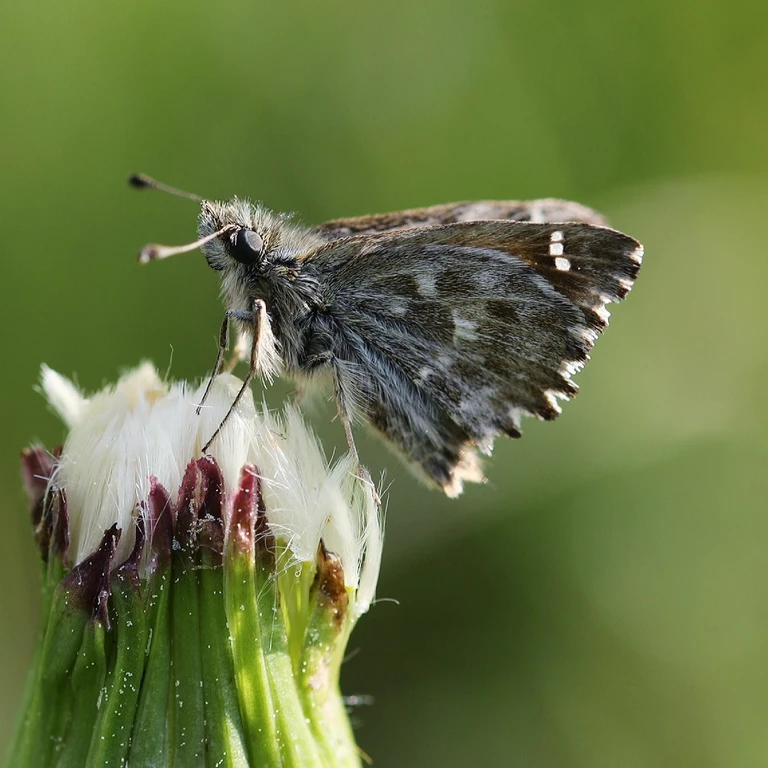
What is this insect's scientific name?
Carcharodus alceae
